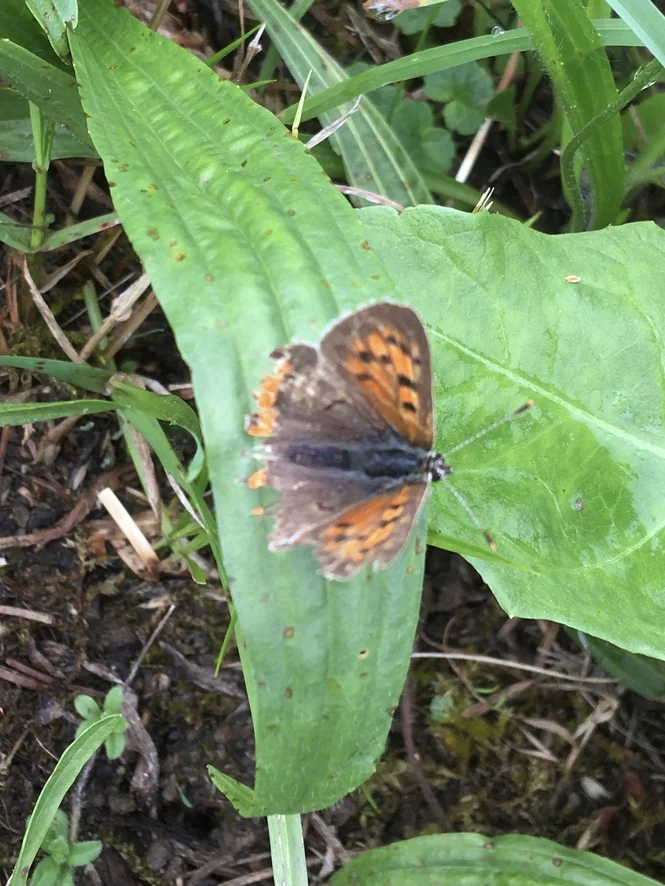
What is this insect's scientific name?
Lycaena phlaeas
